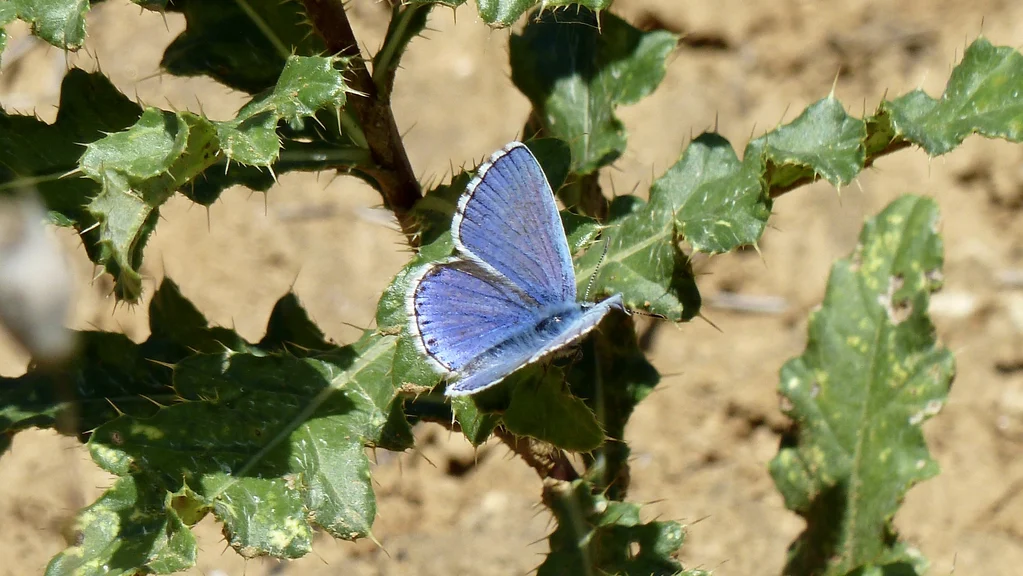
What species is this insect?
Lysandra bellargus
